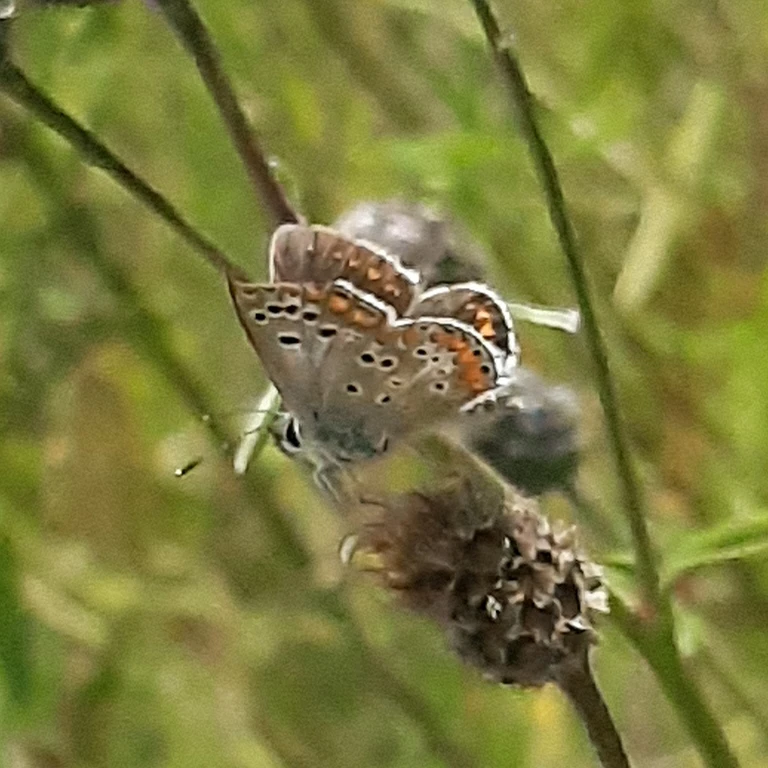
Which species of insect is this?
Aricia agestis/artaxerxes
